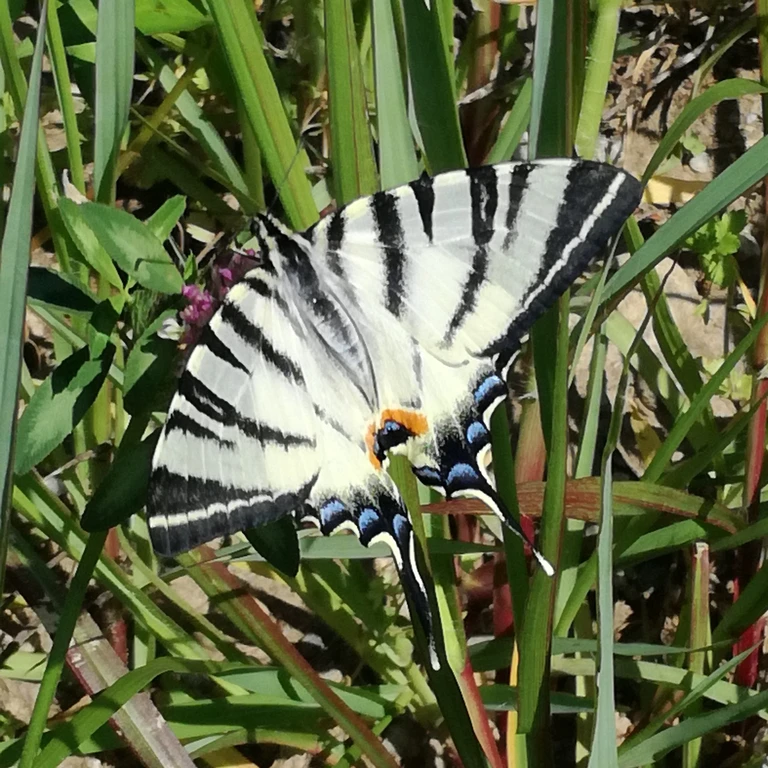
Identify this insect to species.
Iphiclides podalirius
